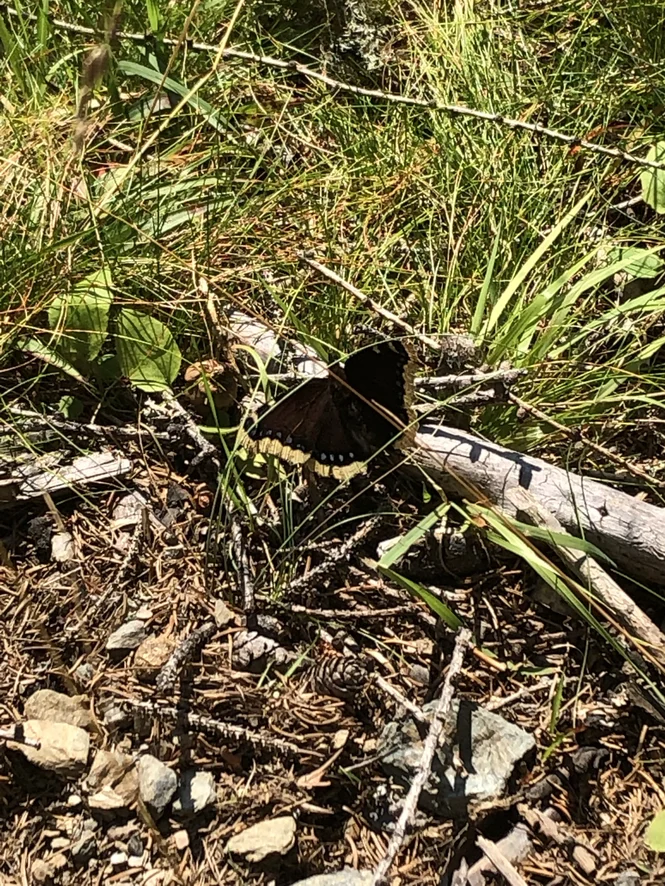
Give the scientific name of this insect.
Nymphalis antiopa
